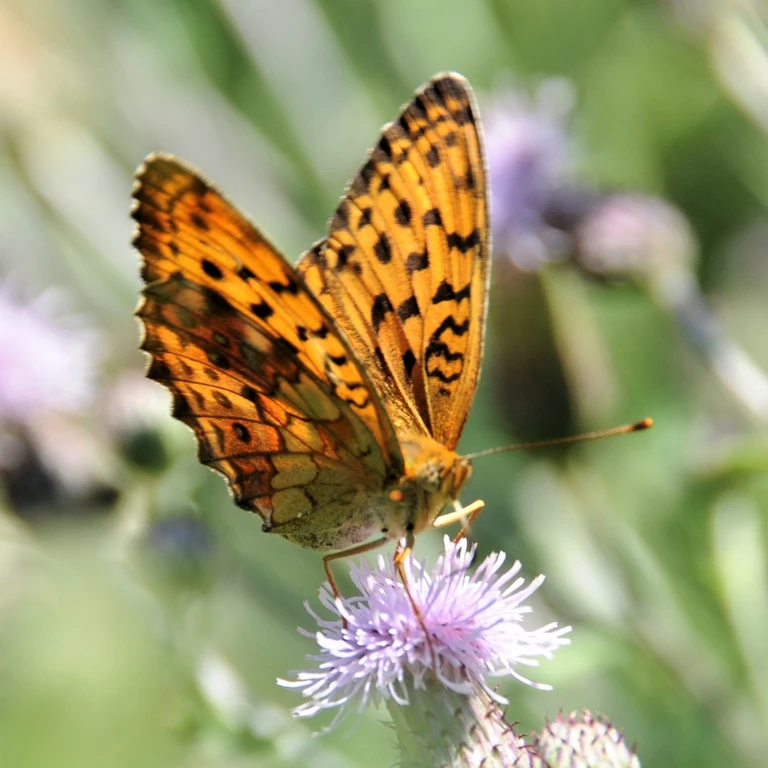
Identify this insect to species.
Brenthis daphne
